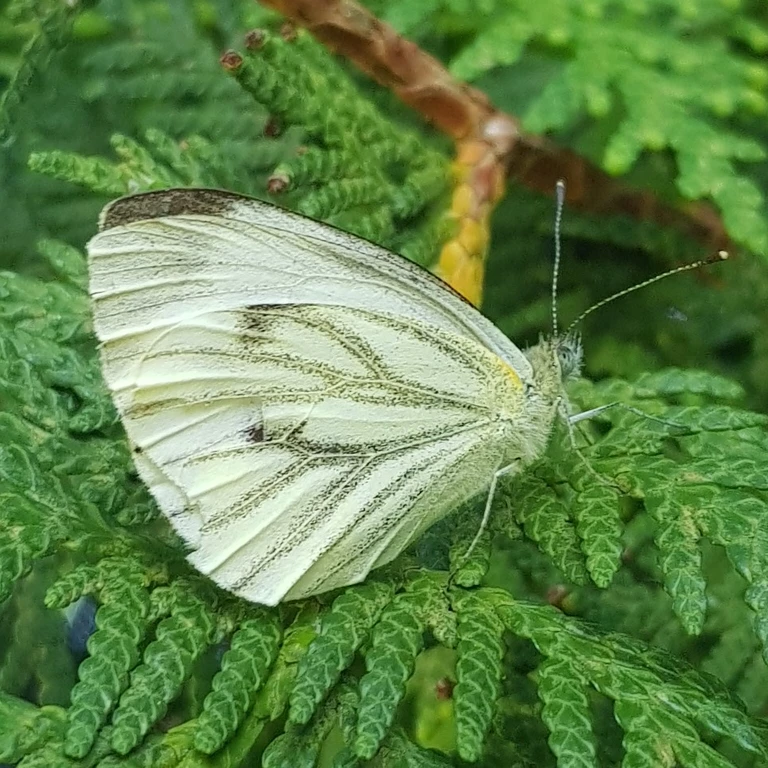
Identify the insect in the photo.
Pieris napi
